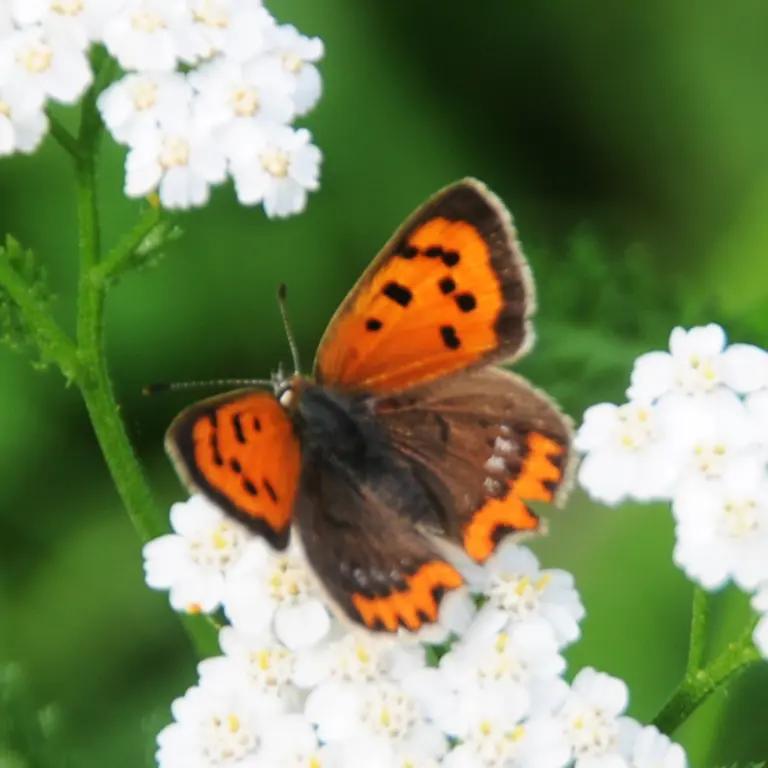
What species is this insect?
Lycaena phlaeas
